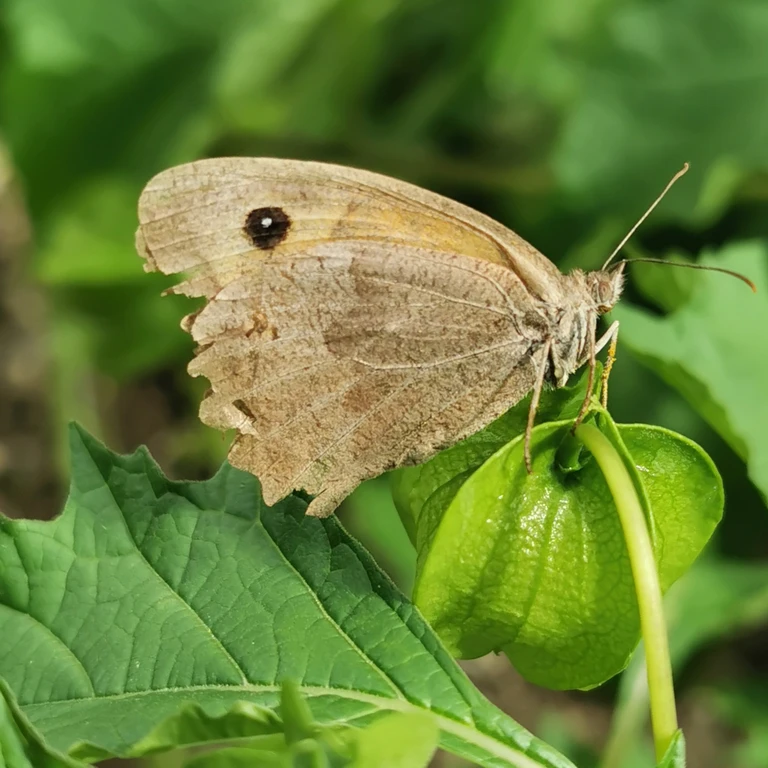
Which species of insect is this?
Maniola jurtina
